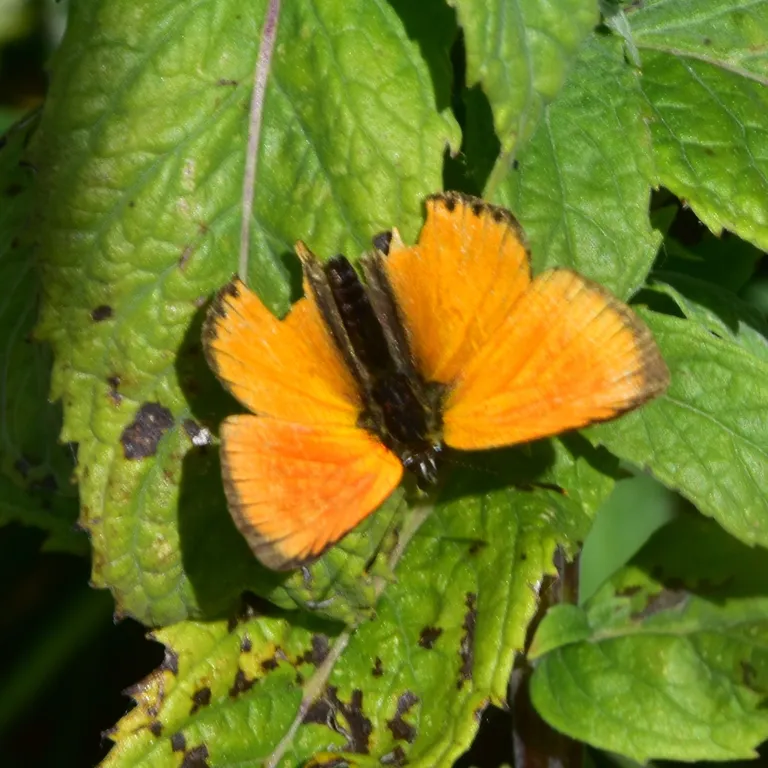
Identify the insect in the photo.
Lycaena virgaureae
